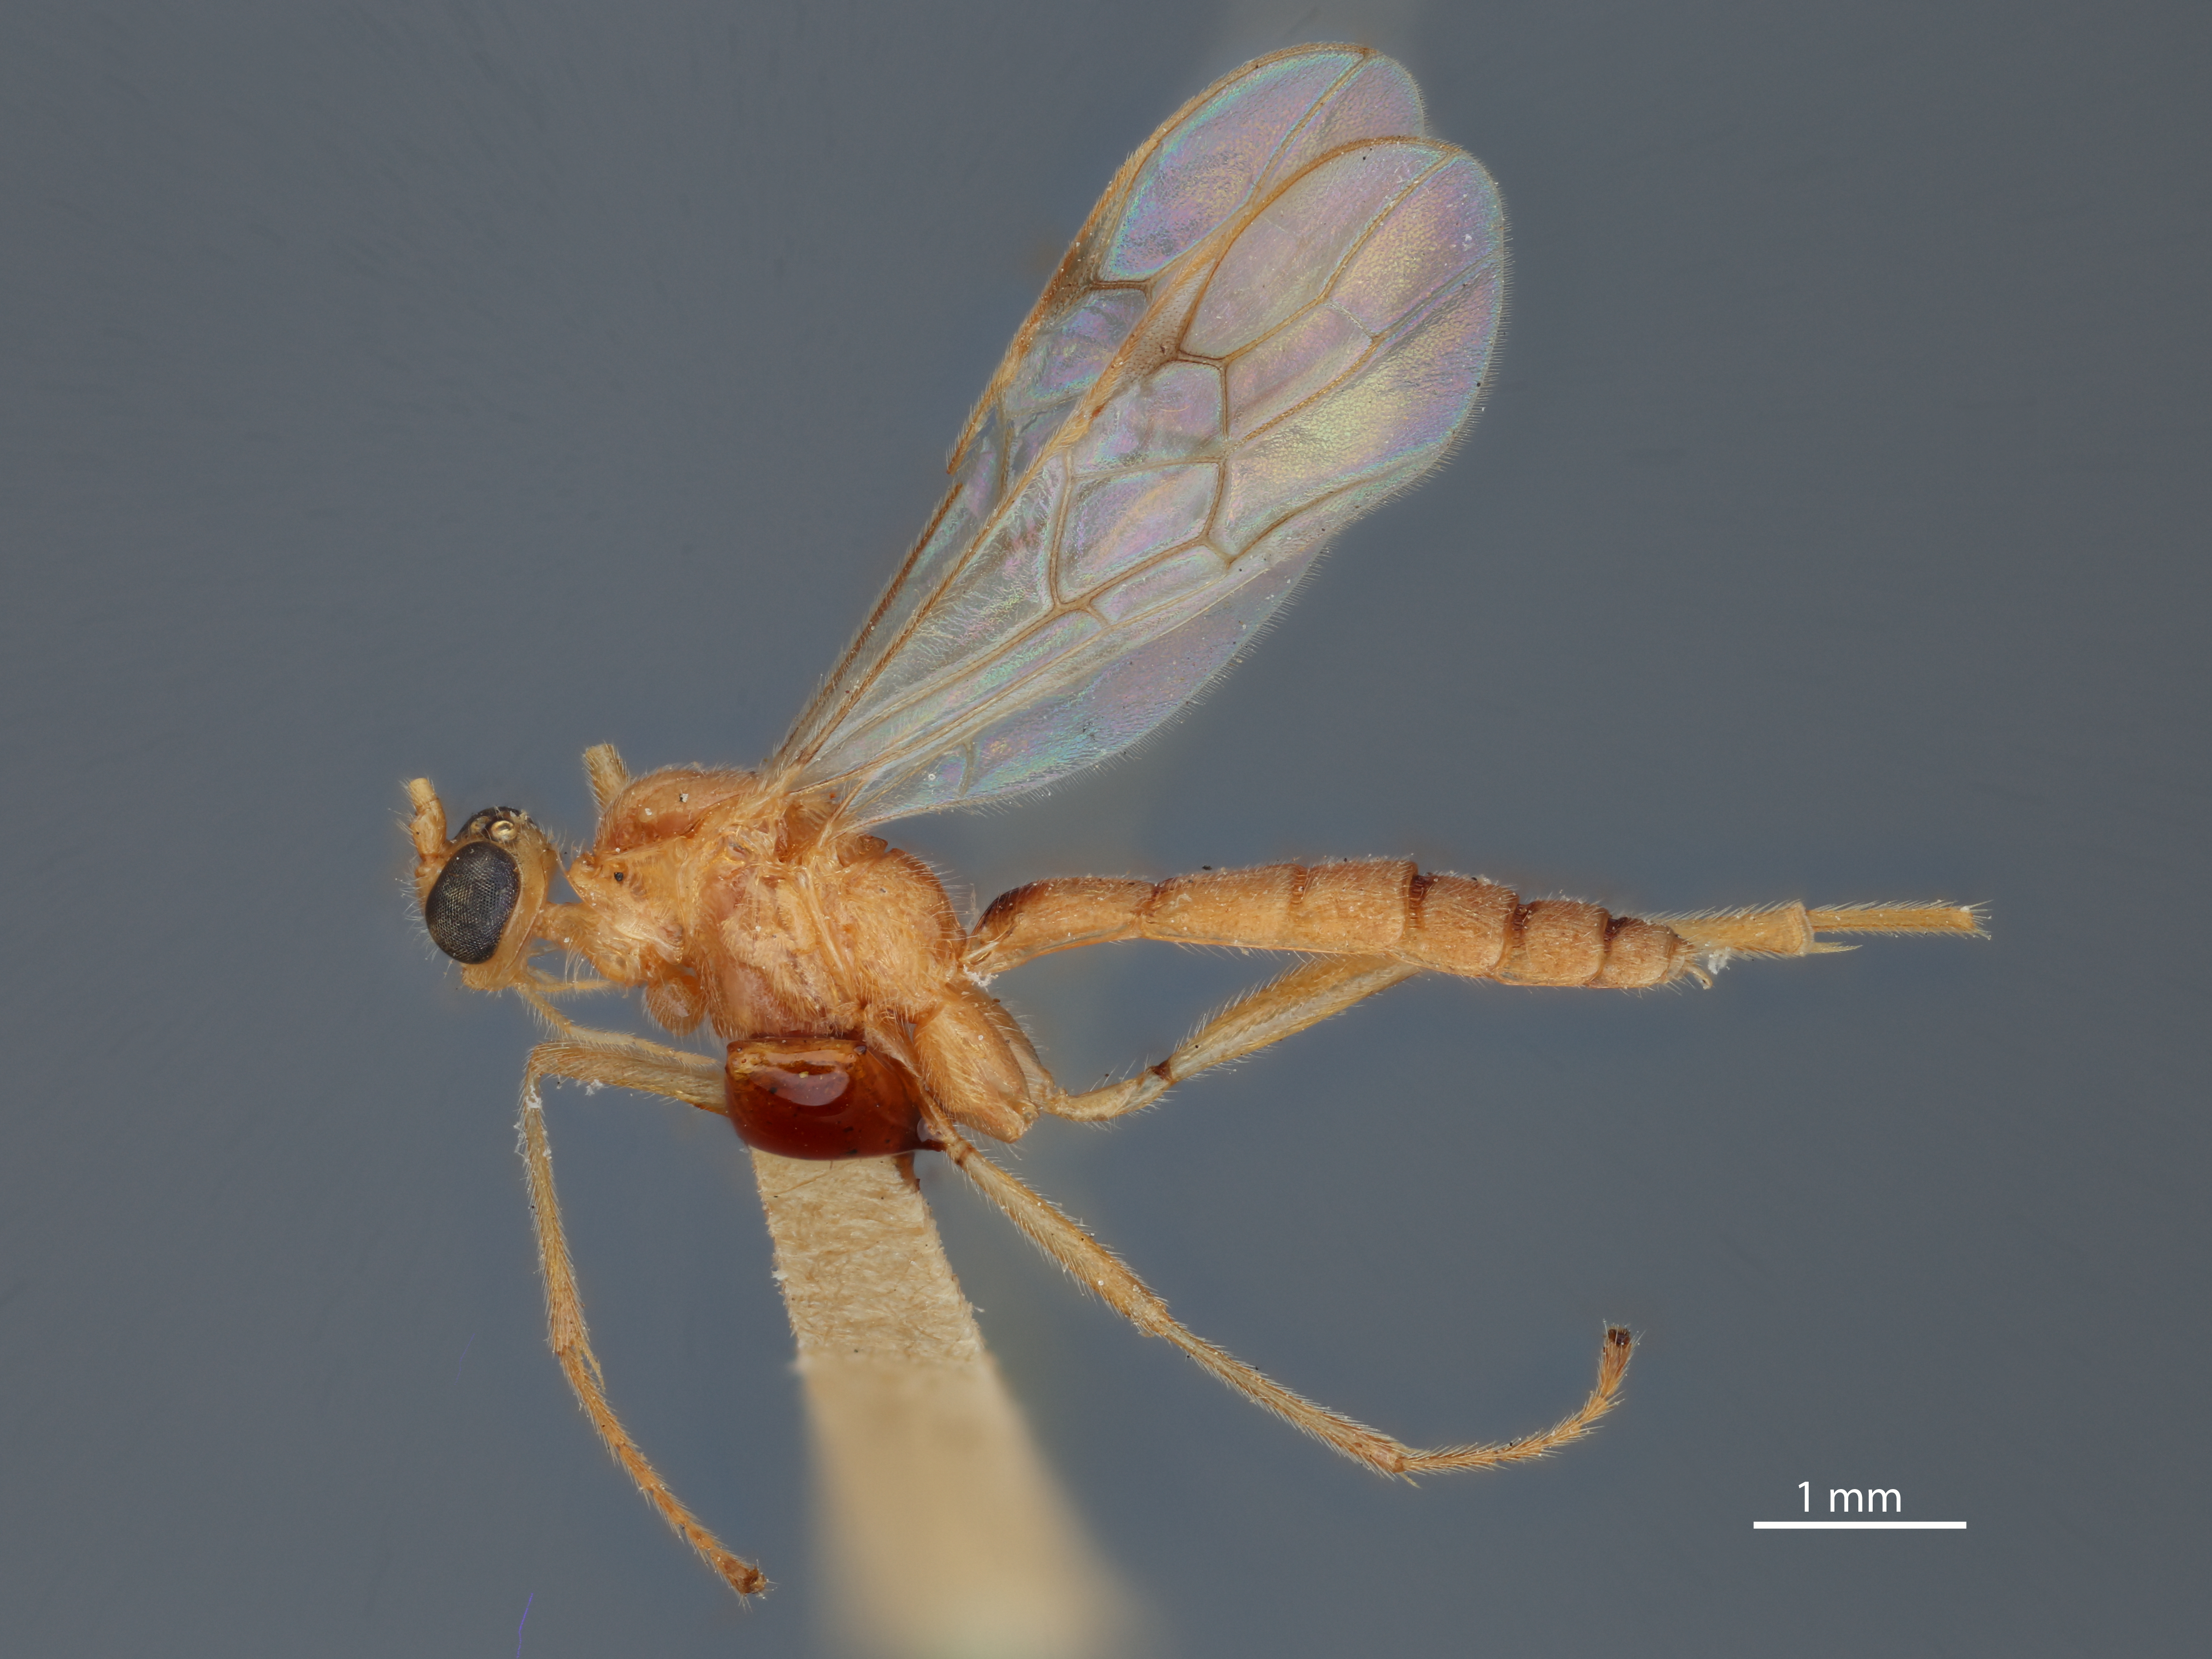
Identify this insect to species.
Rhogas palavanicus
